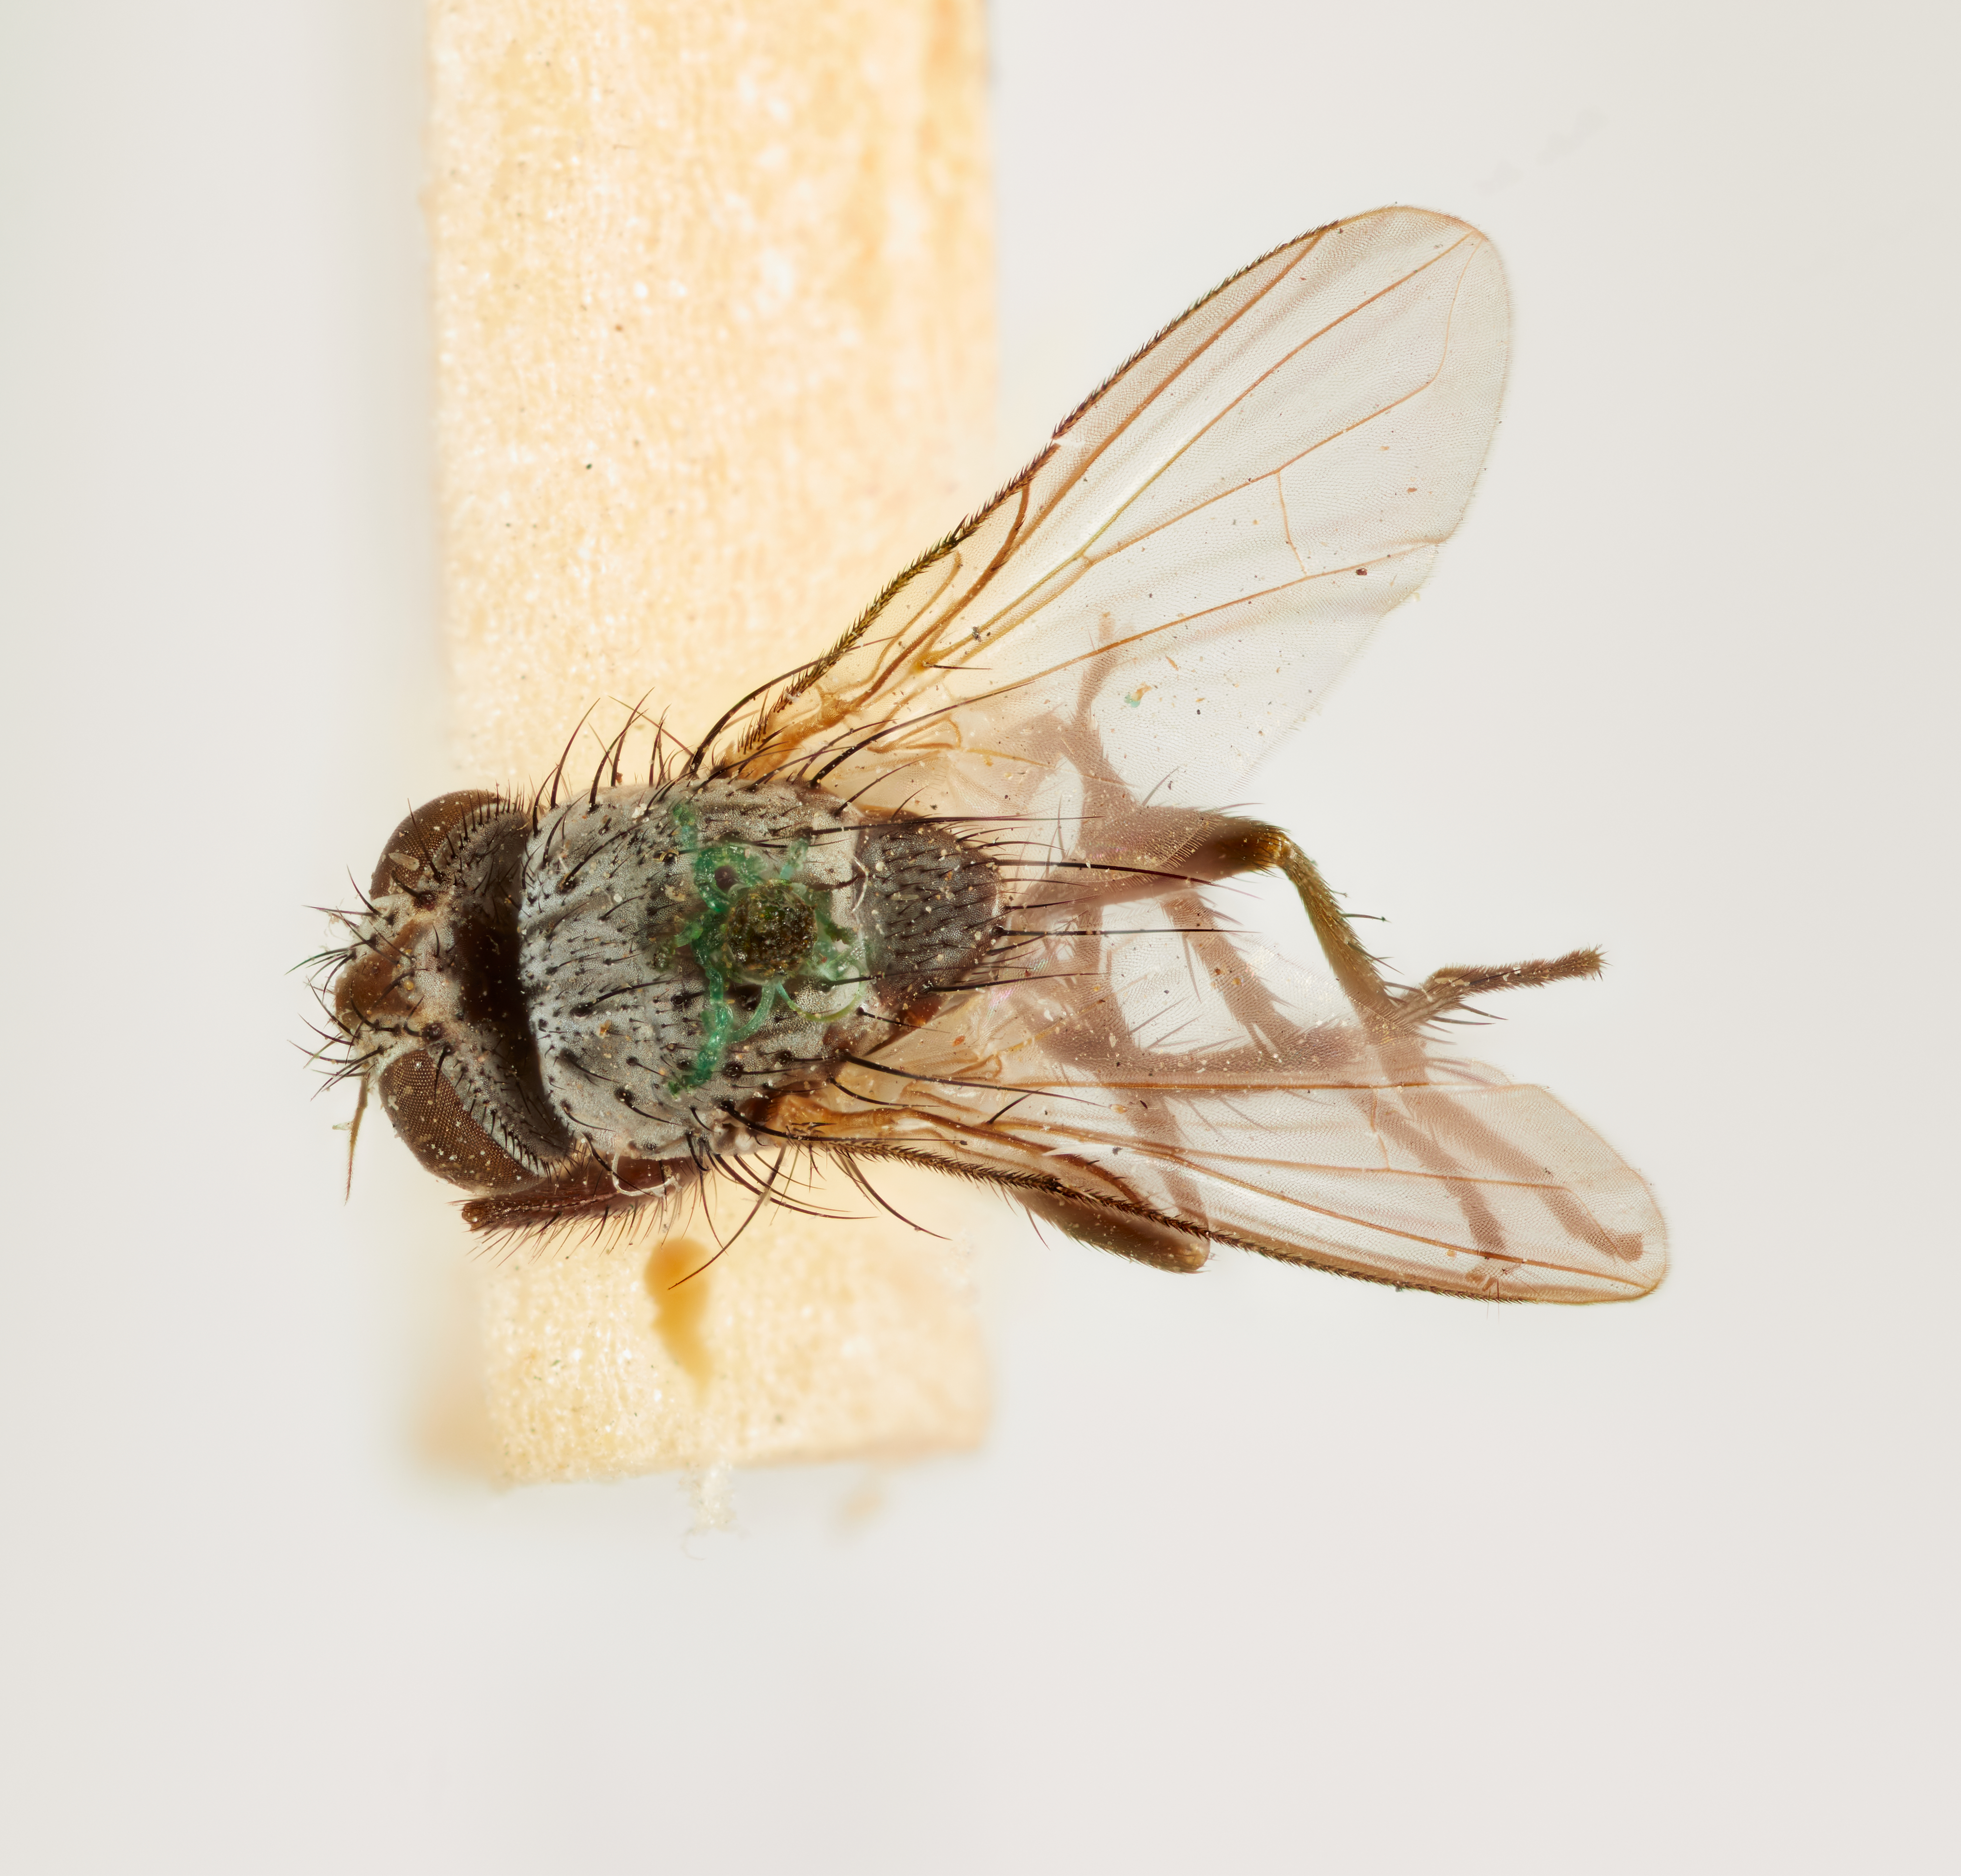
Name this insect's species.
Plectops melissopodis
